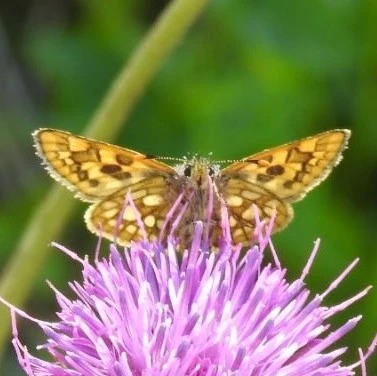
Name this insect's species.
Carterocephalus palaemon
